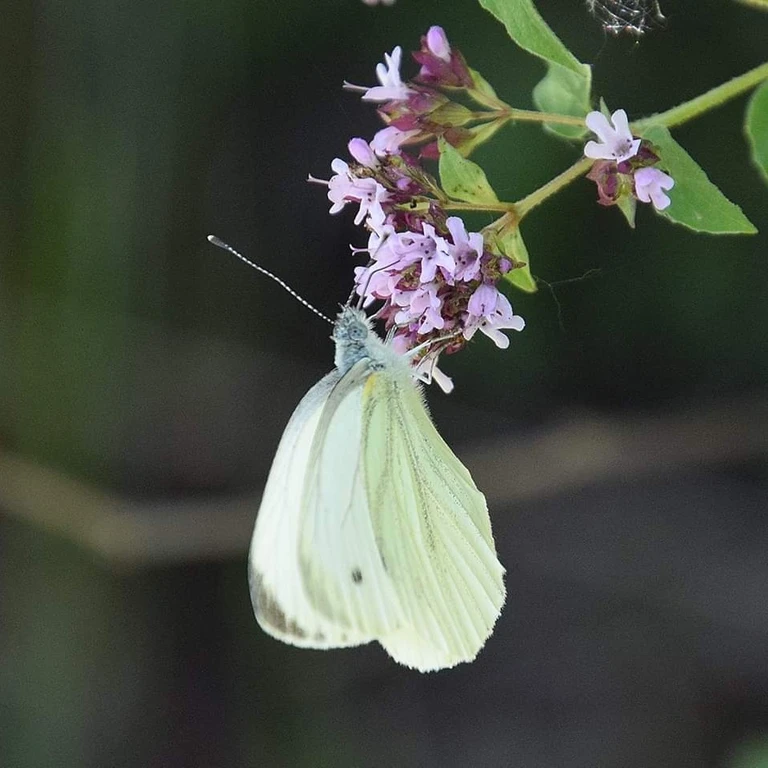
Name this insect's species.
Pieris napi
